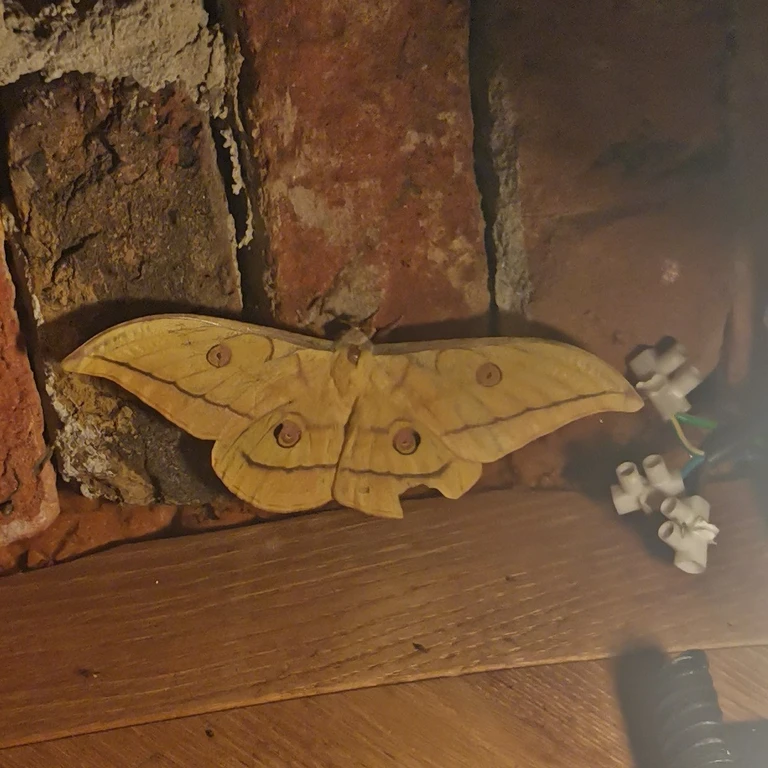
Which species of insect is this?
Antheraea yamamai
